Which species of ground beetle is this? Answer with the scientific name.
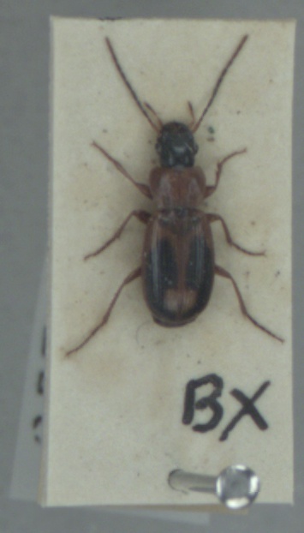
Badister bullatus
